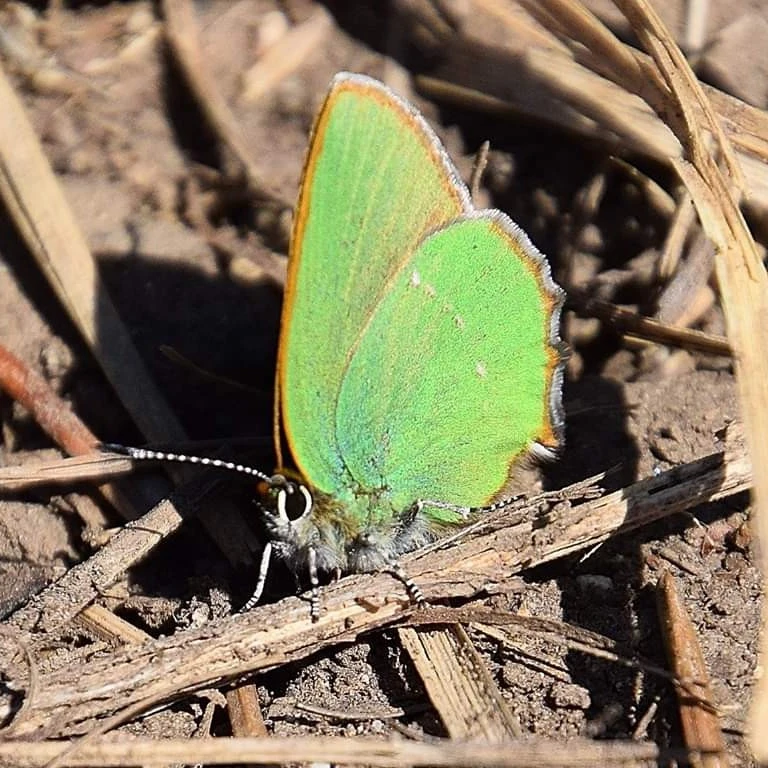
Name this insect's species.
Callophrys rubi
